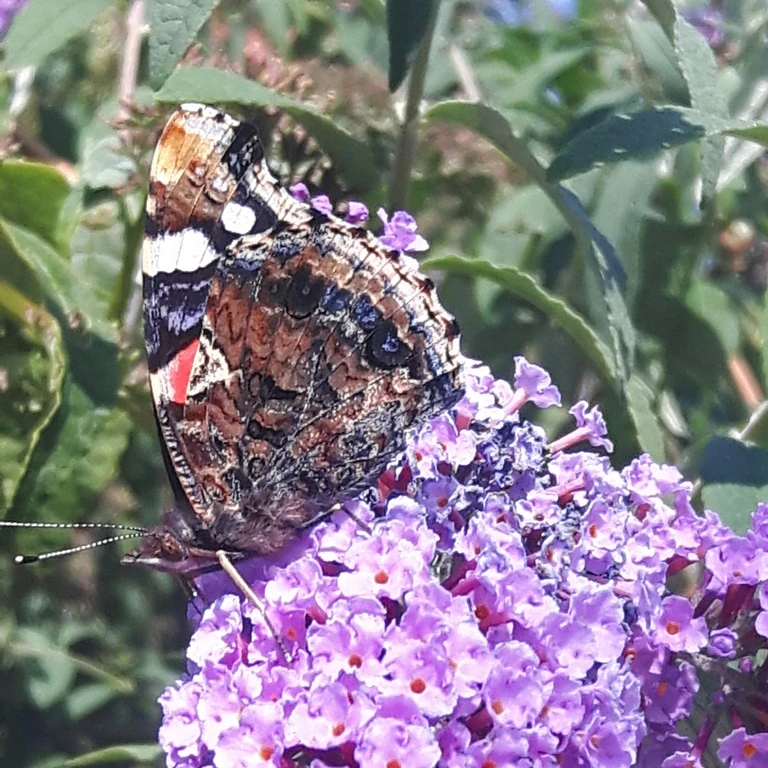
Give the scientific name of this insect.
Vanessa atalanta
